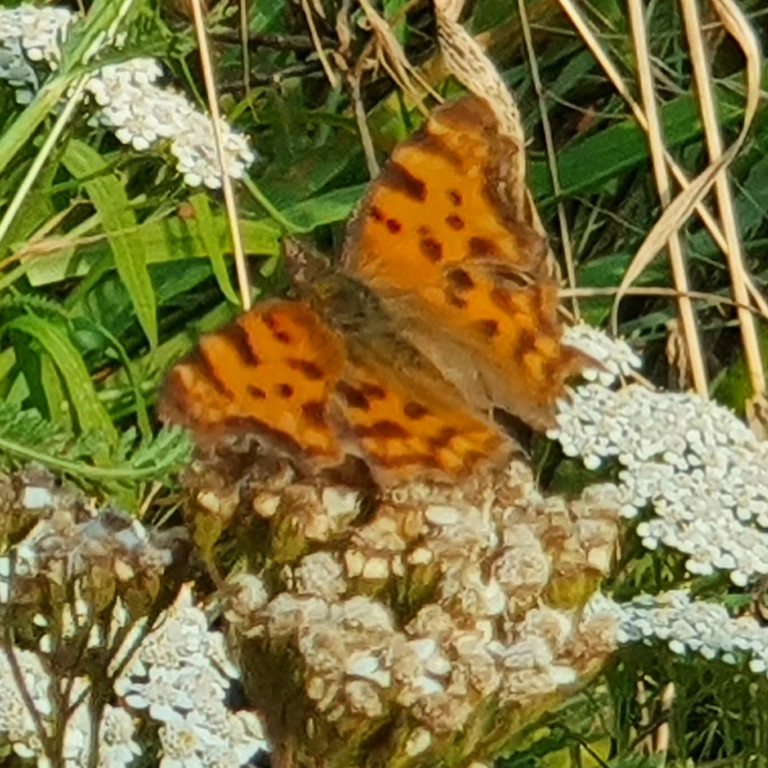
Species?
Polygonia c-album
